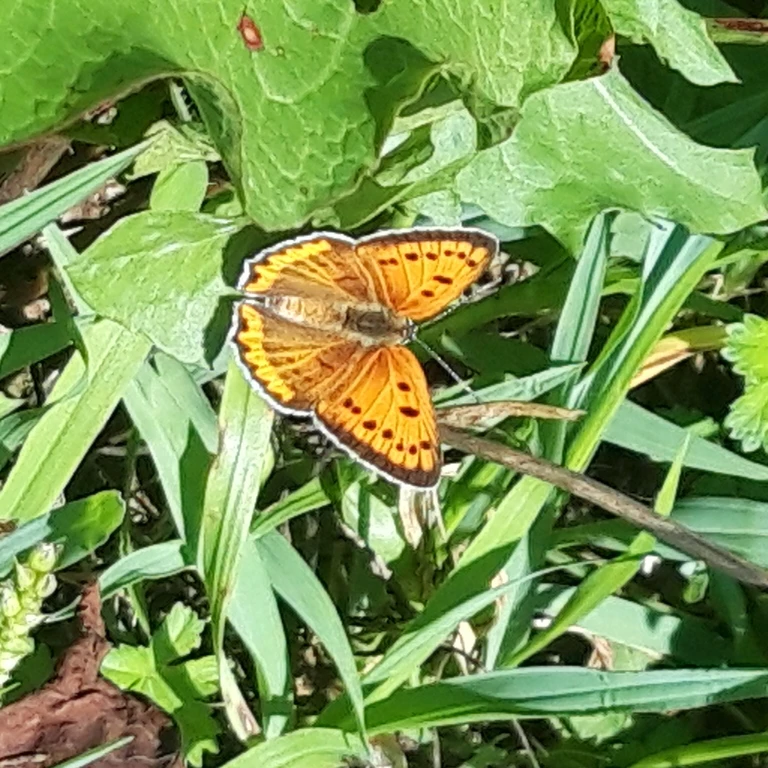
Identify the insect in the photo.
Lycaena dispar
